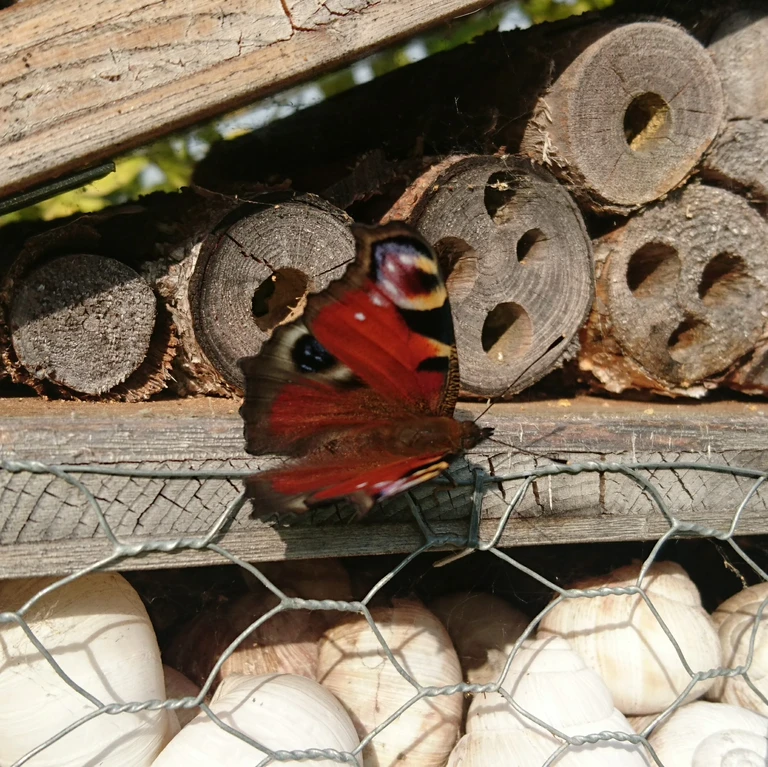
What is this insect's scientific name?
Aglais io
